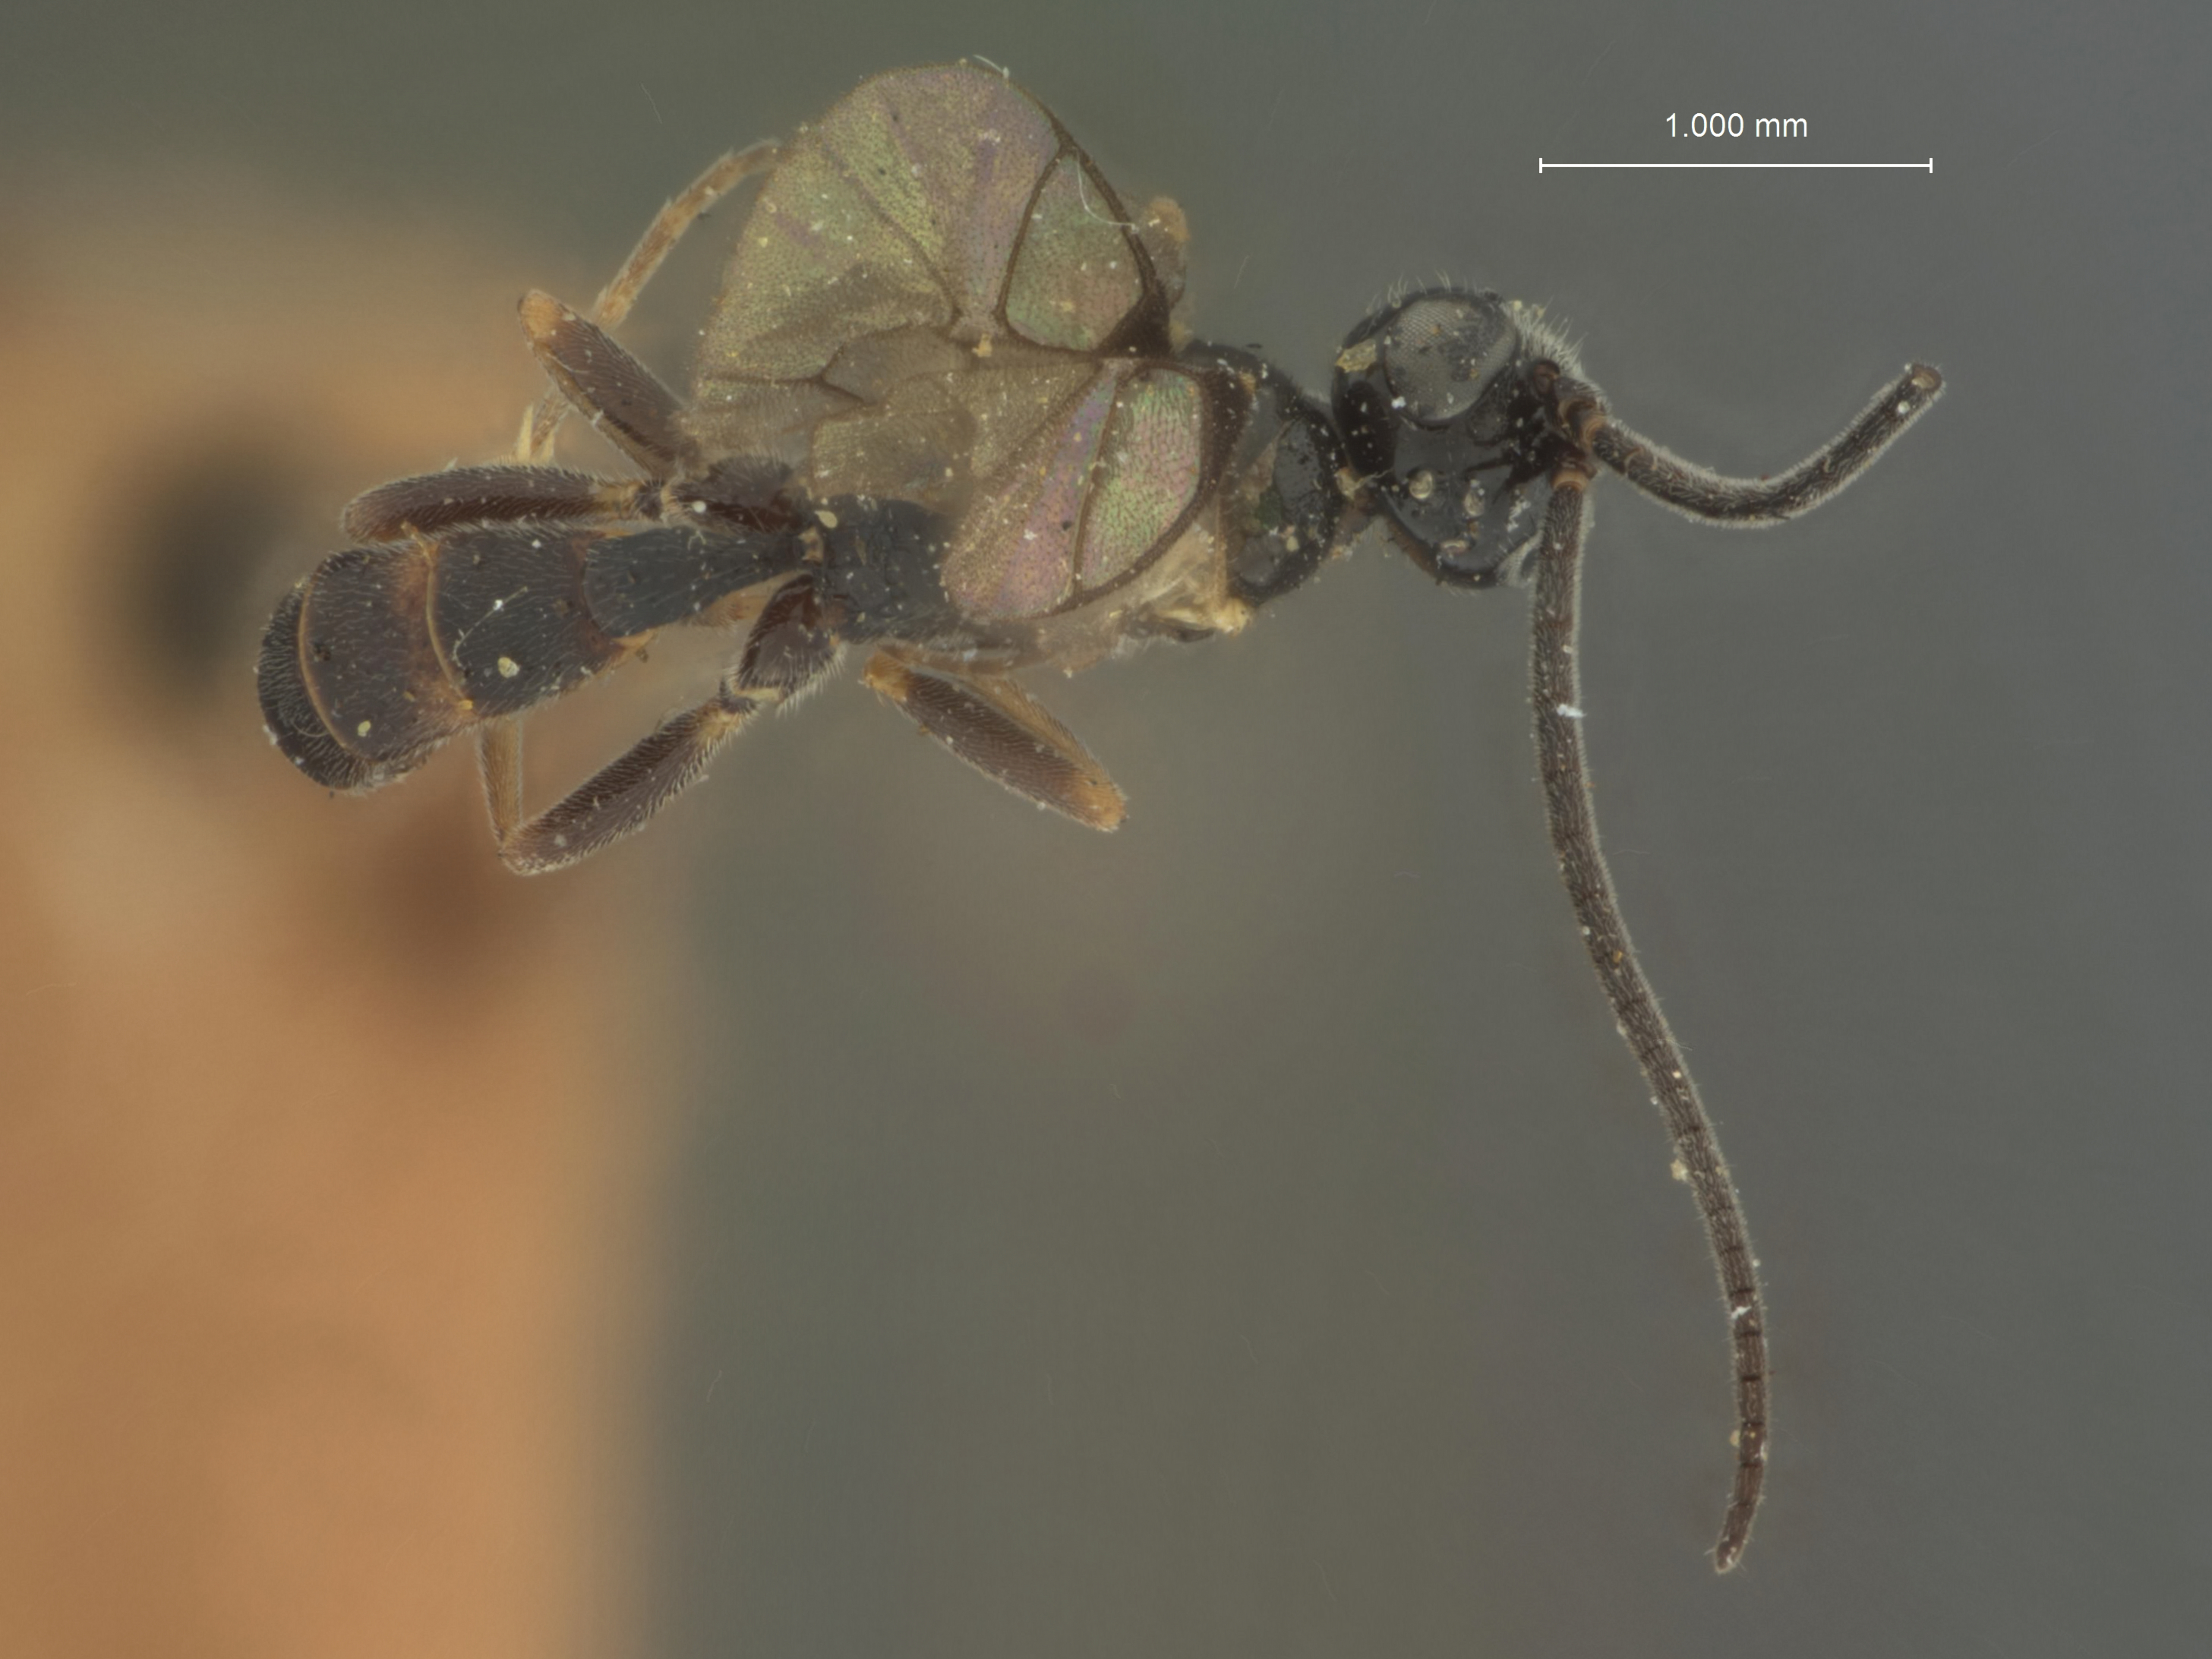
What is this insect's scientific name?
Stiboscopus solitarius
